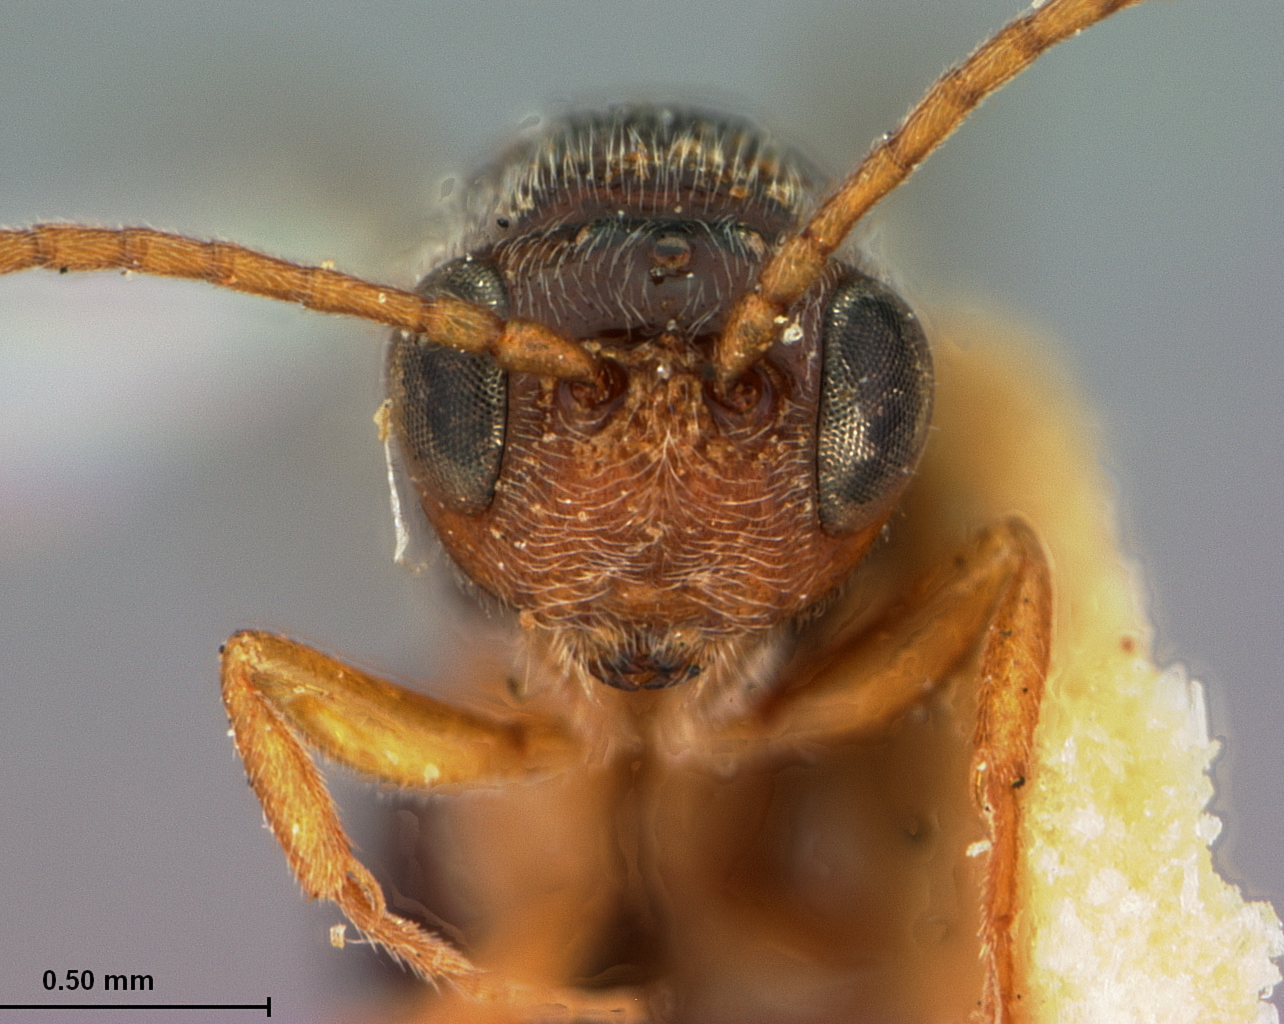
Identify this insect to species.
Myrtopsen mimosae
